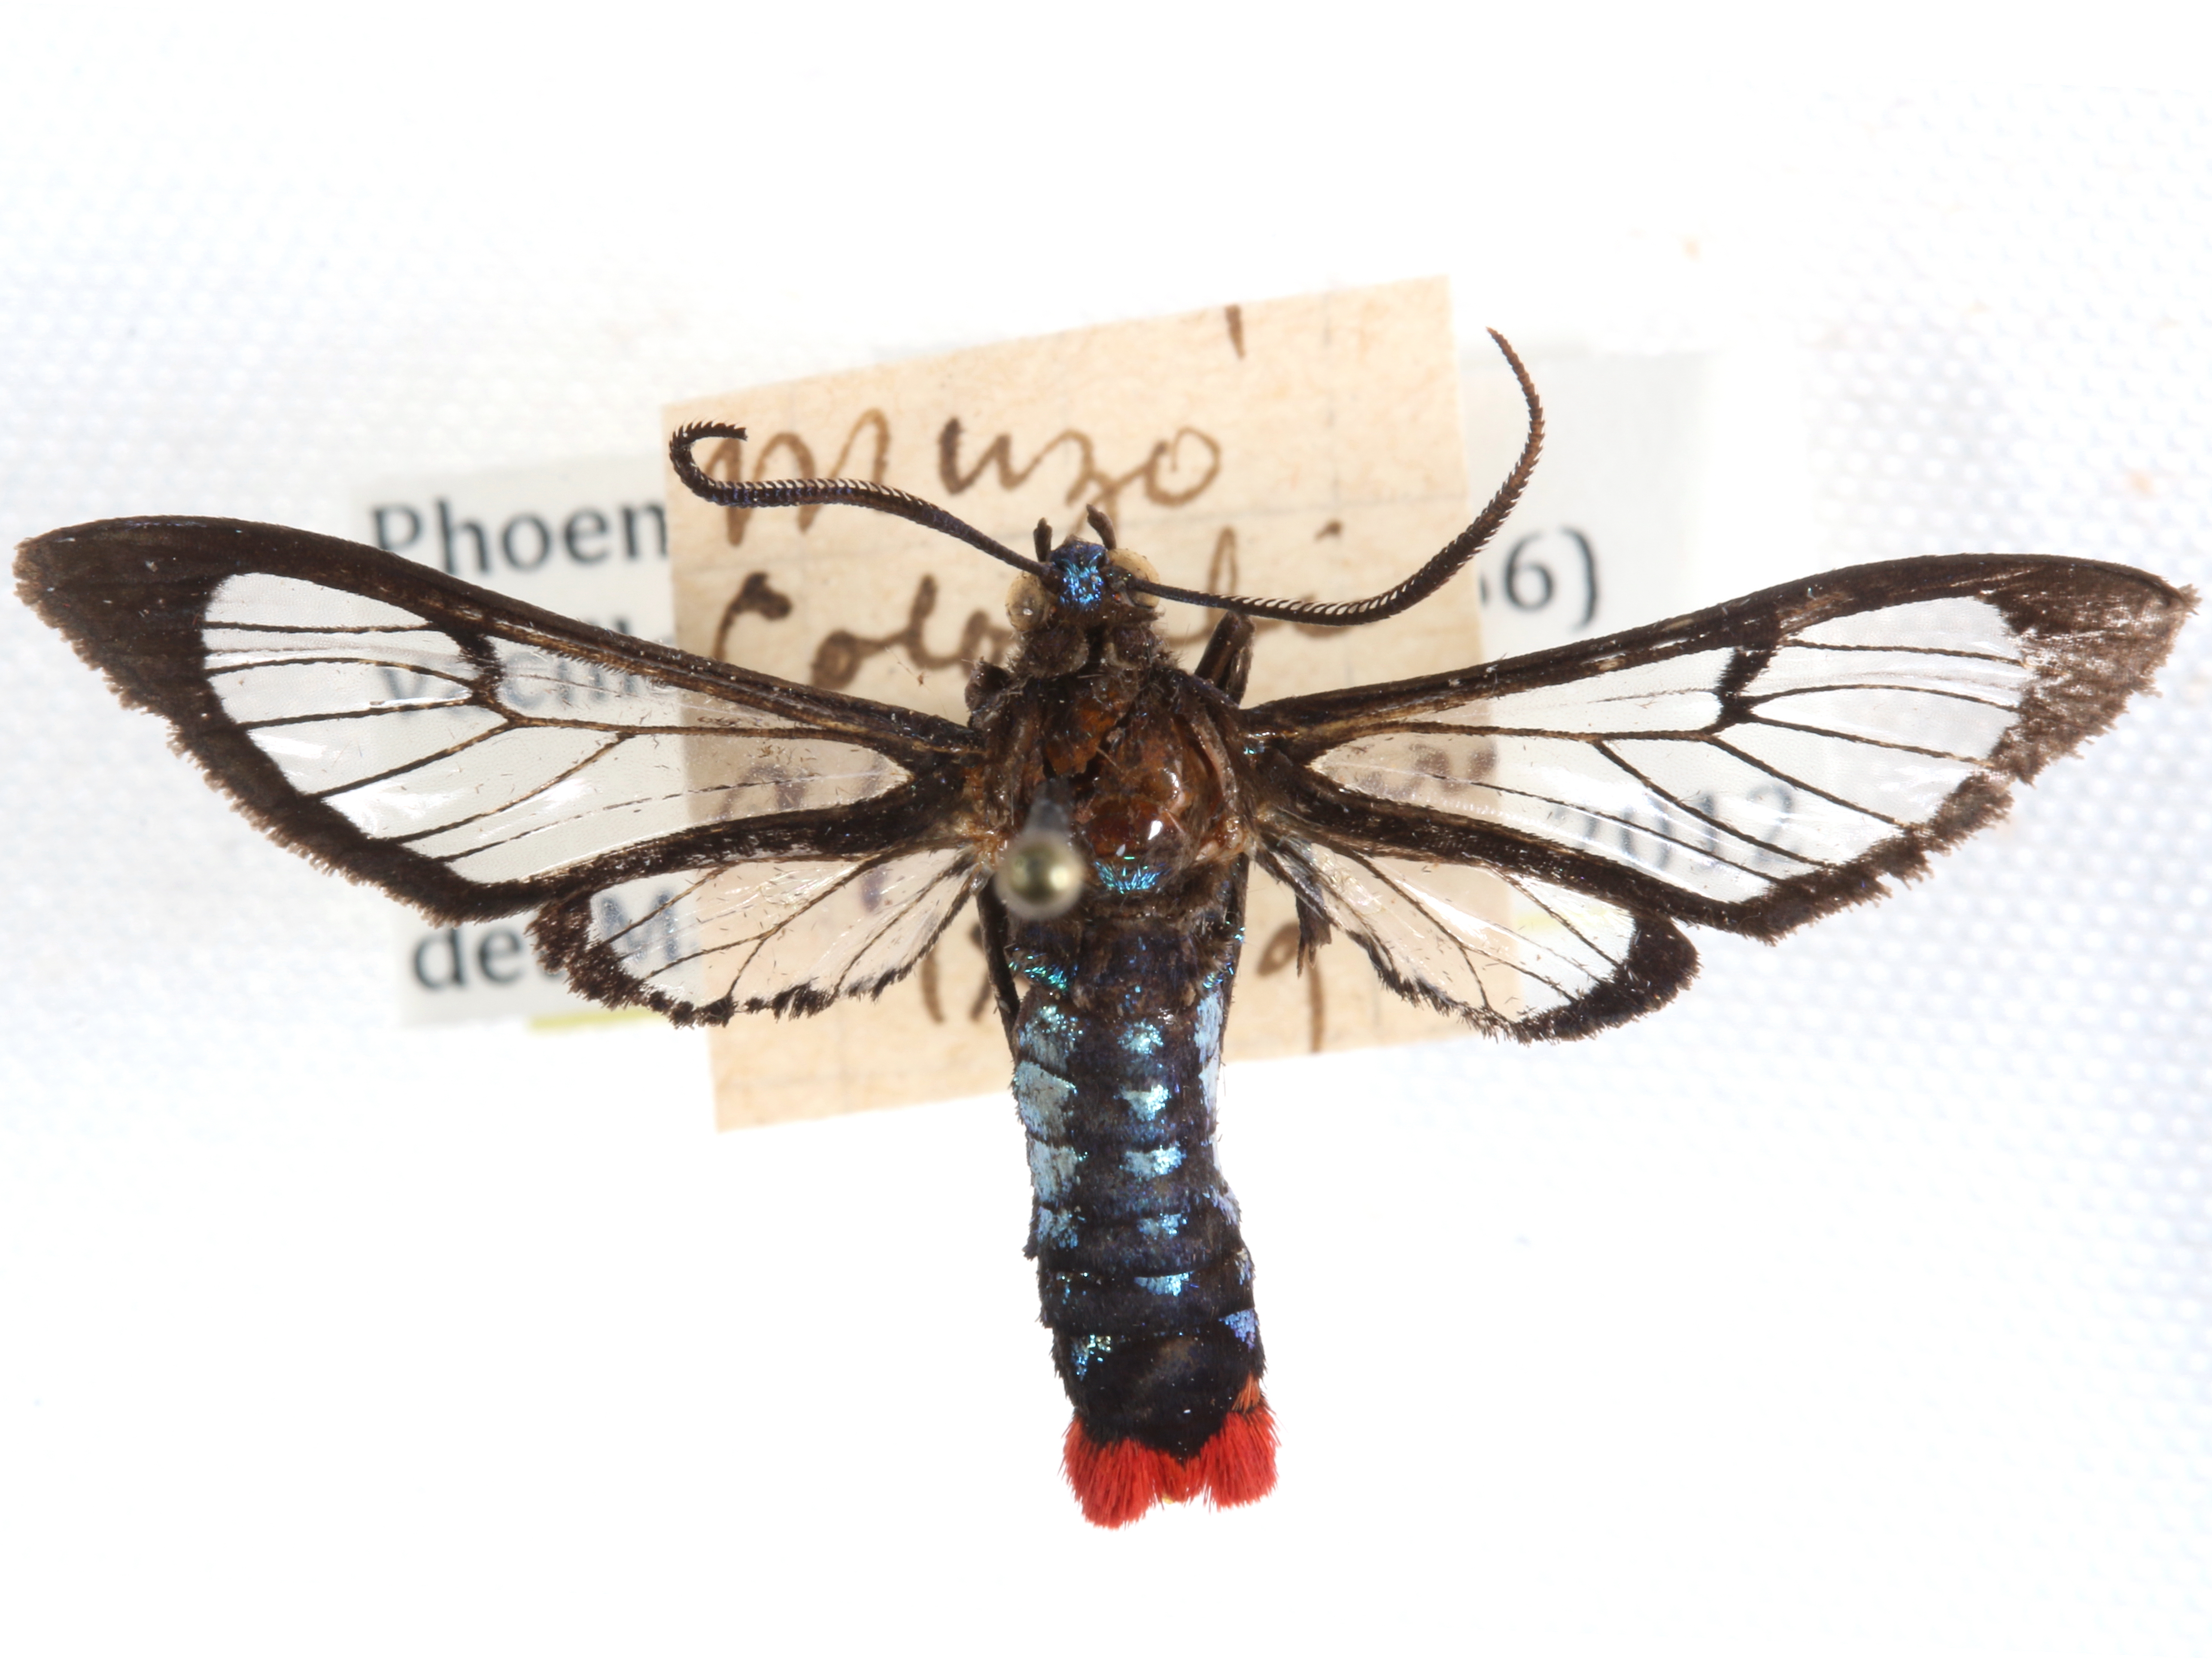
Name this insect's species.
Phoenicoprocta vacillans
